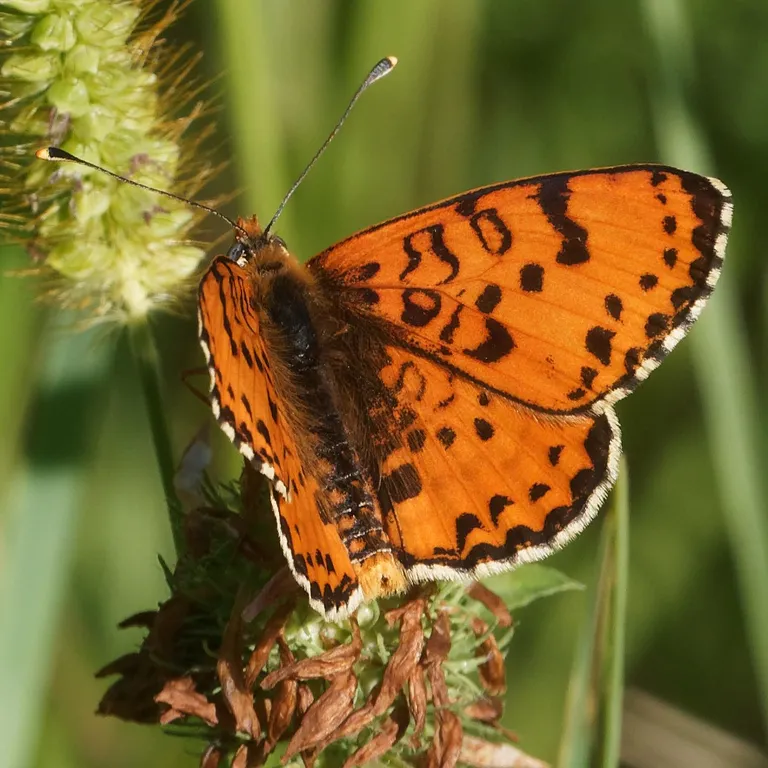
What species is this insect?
Melitaea didyma
